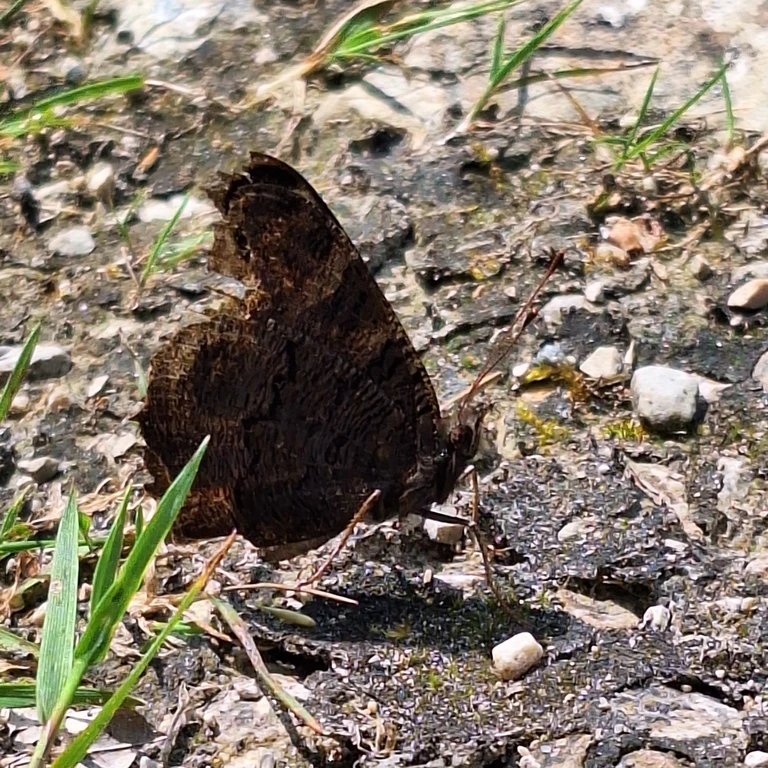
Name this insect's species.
Aglais io
